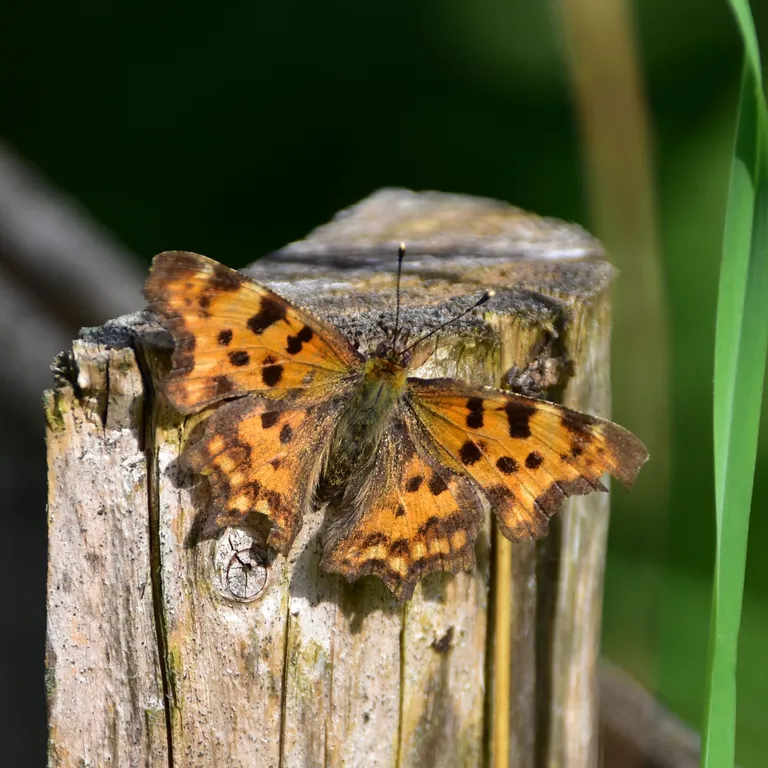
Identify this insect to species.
Polygonia c-album
